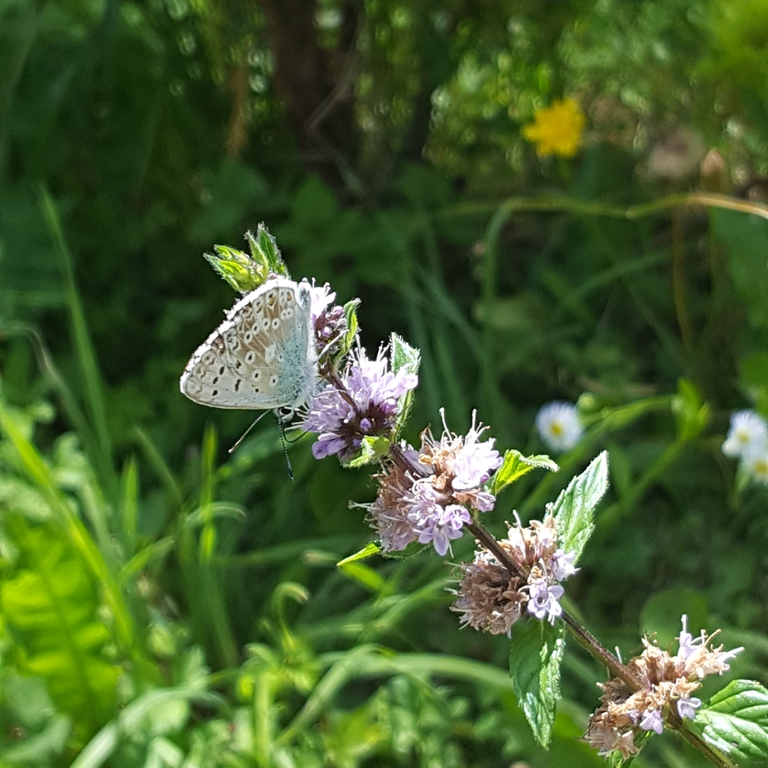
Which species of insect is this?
Lysandra coridon
